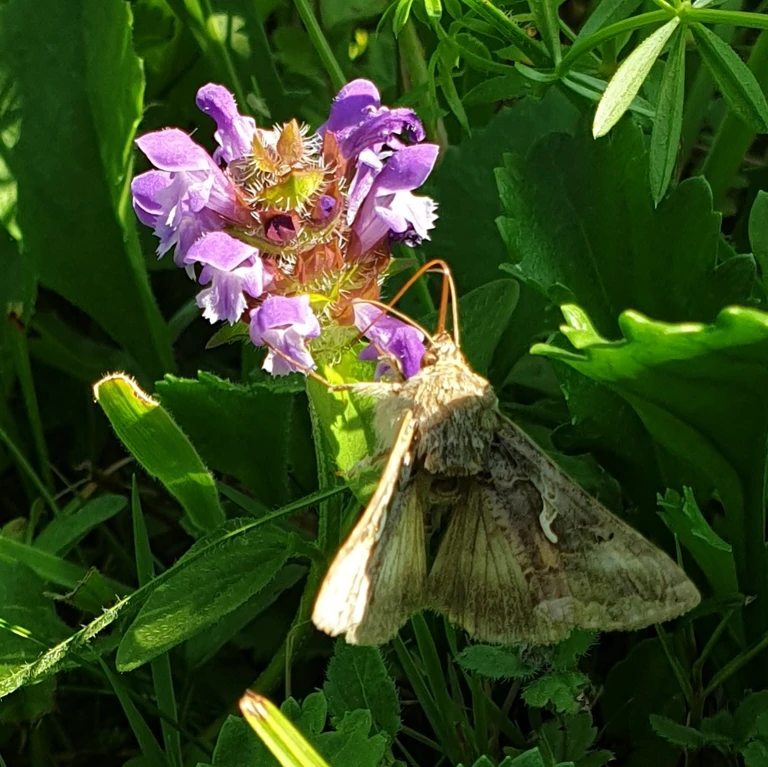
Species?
Autographa gamma
